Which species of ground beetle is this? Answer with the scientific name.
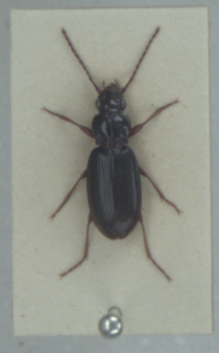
Patrobus atrorufus
